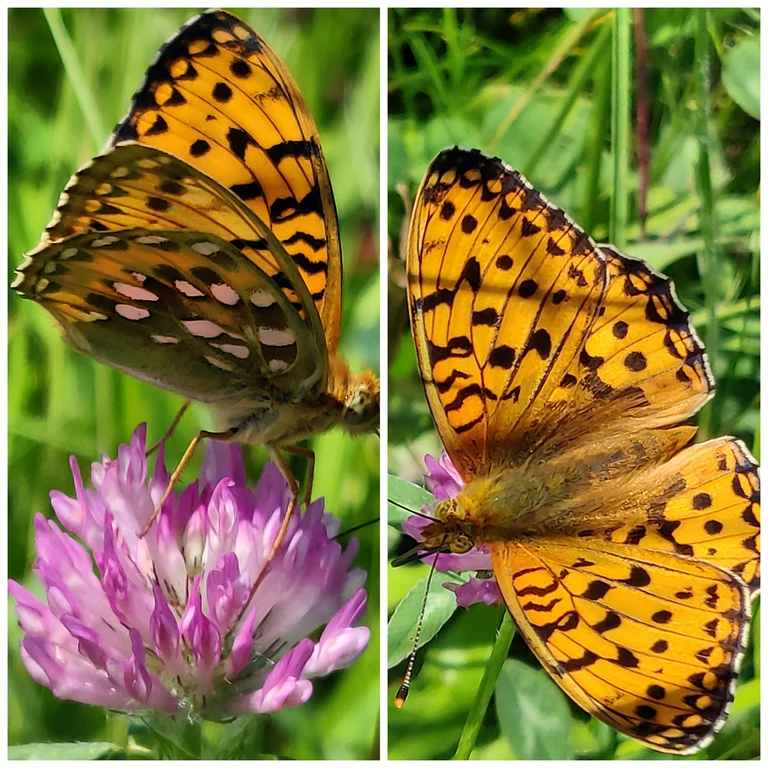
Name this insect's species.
Speyeria aglaja
